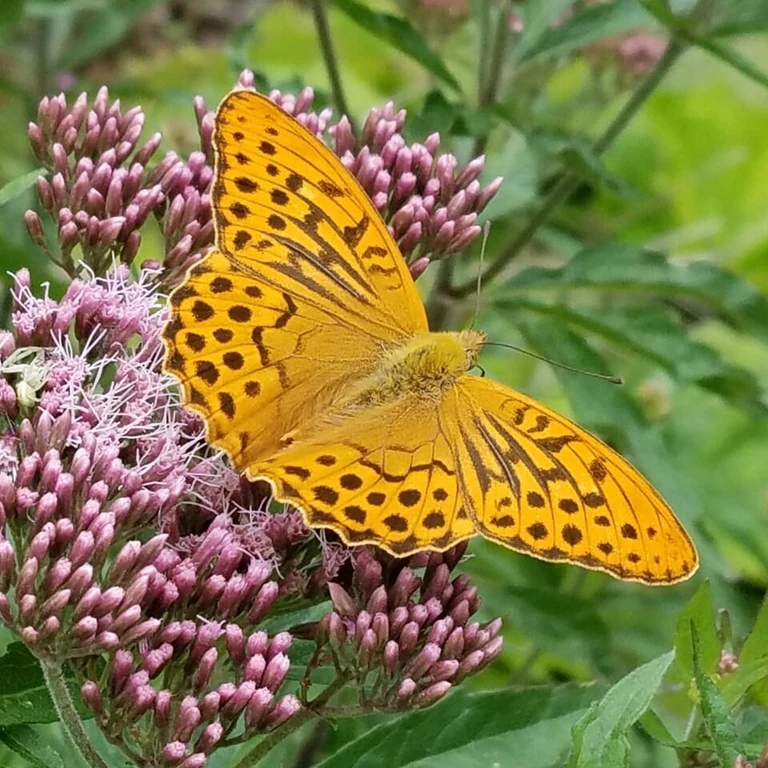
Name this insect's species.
Argynnis paphia
